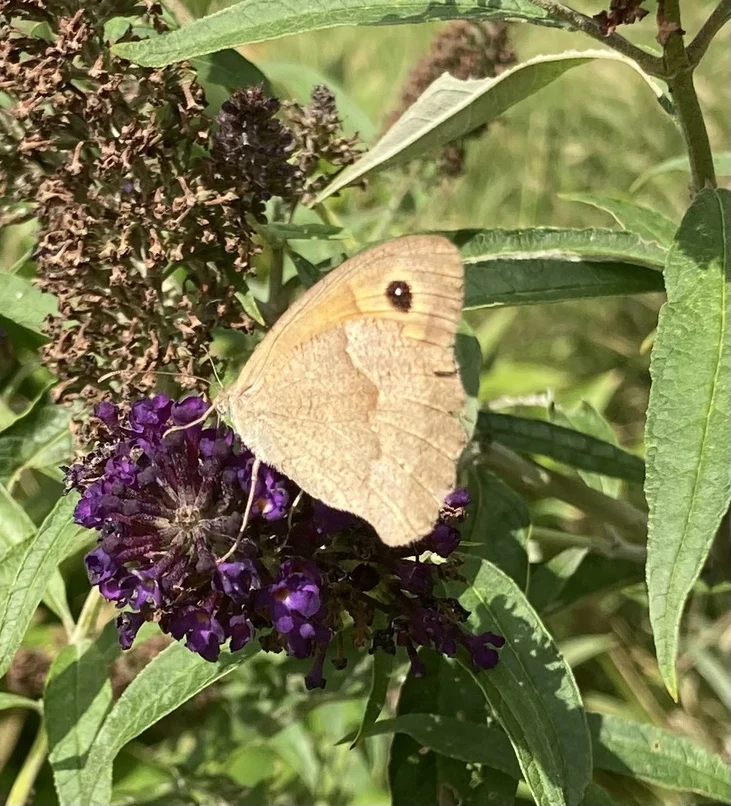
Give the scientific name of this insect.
Maniola jurtina
